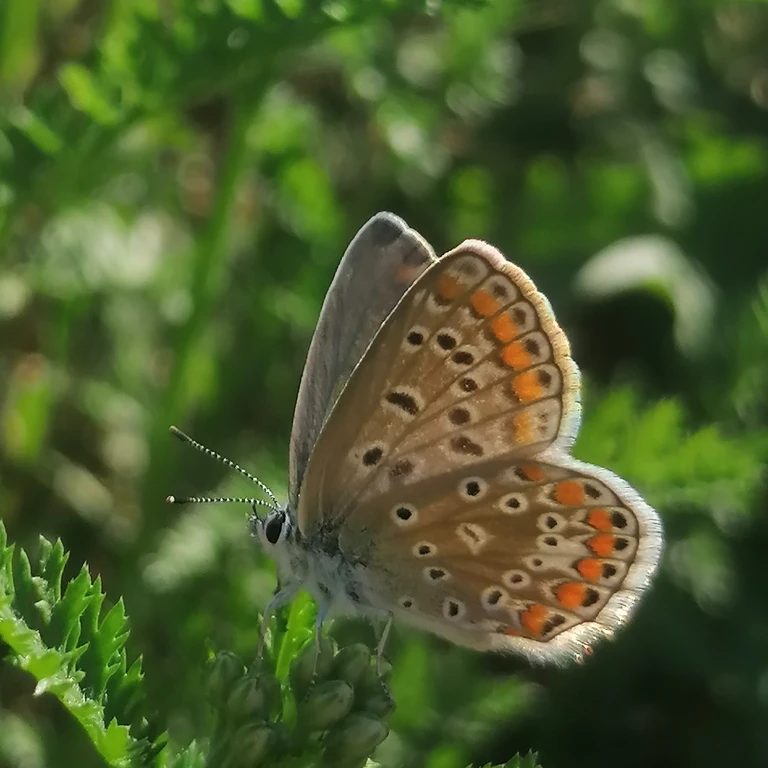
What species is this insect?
Polyommatus icarus
